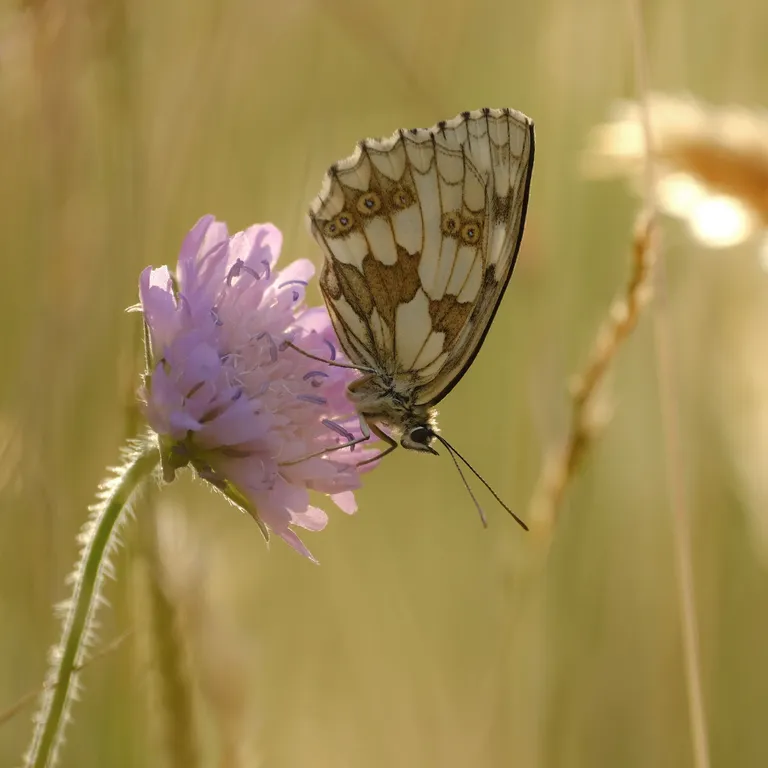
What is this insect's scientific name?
Melanargia galathea
